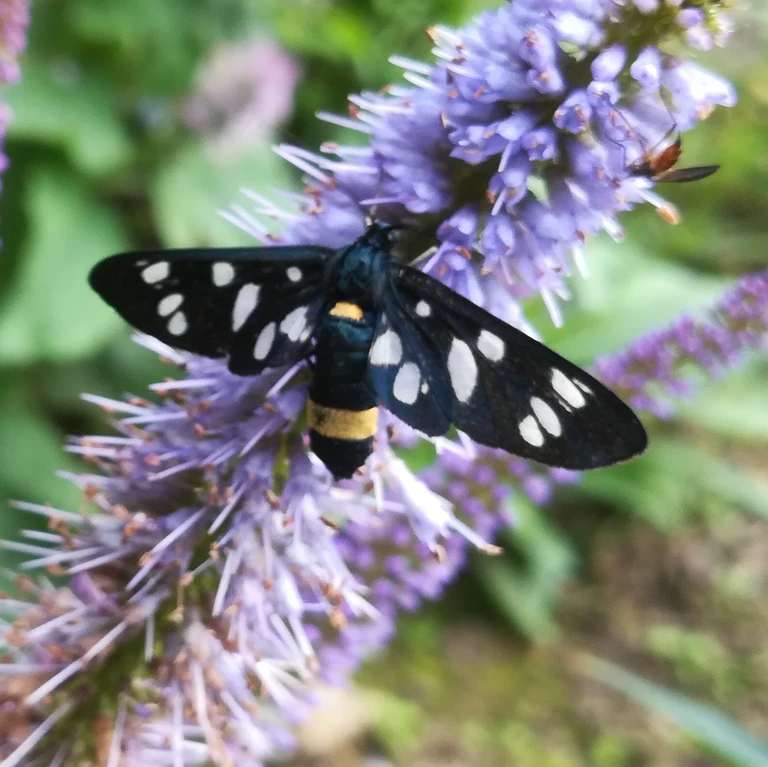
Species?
Amata phegea
